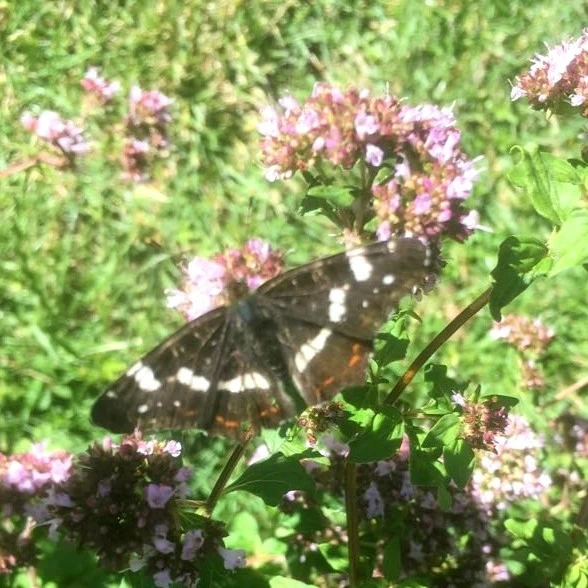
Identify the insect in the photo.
Araschnia levana
